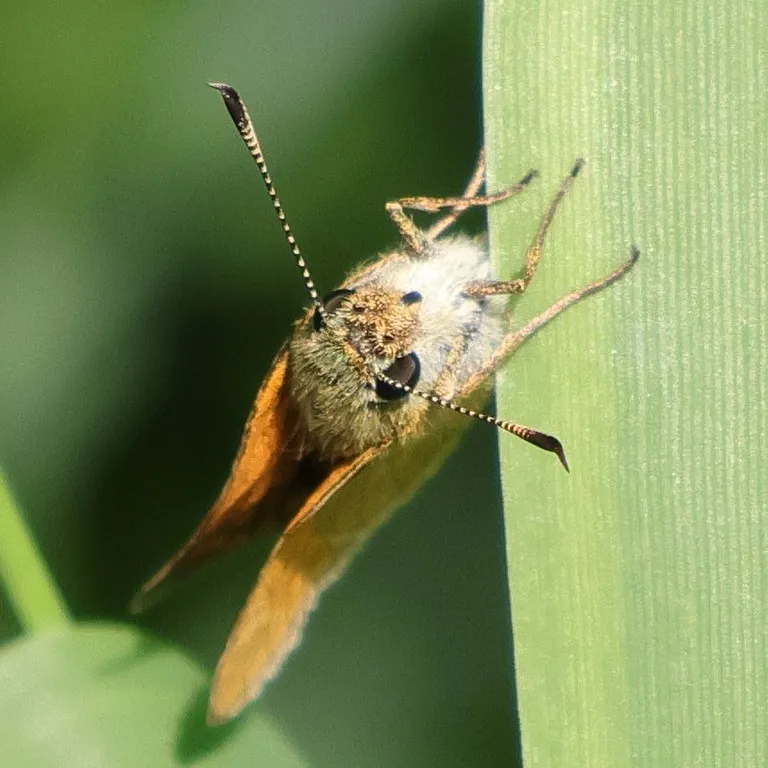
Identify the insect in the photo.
Ochlodes sylvanus (also Ochlodes venata)
